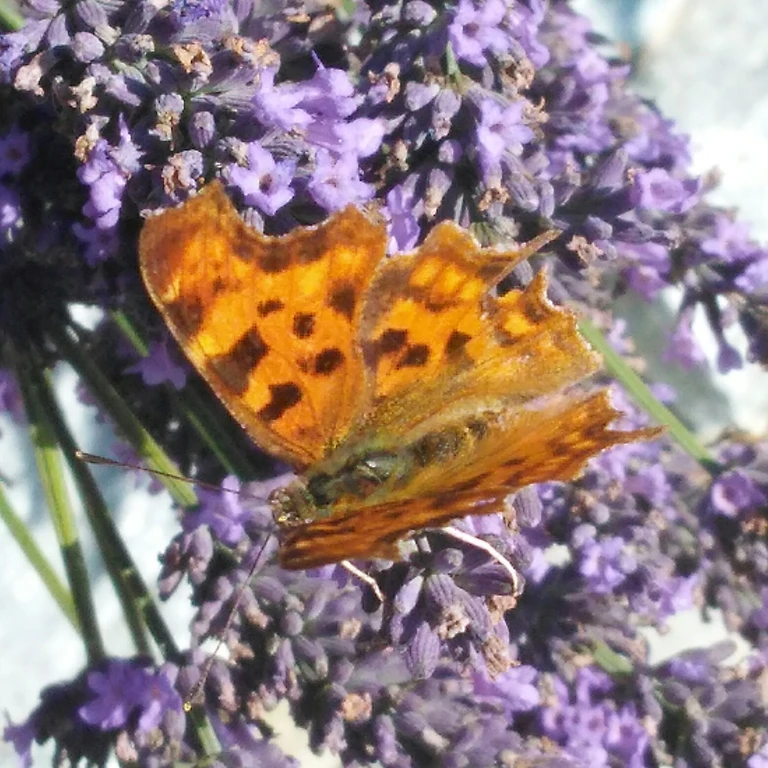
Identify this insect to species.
Polygonia c-album
